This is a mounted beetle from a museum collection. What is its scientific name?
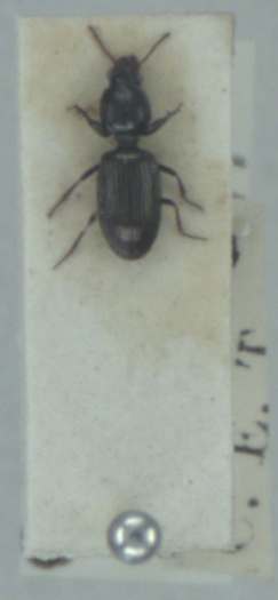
Dyschirius impunctipennis
